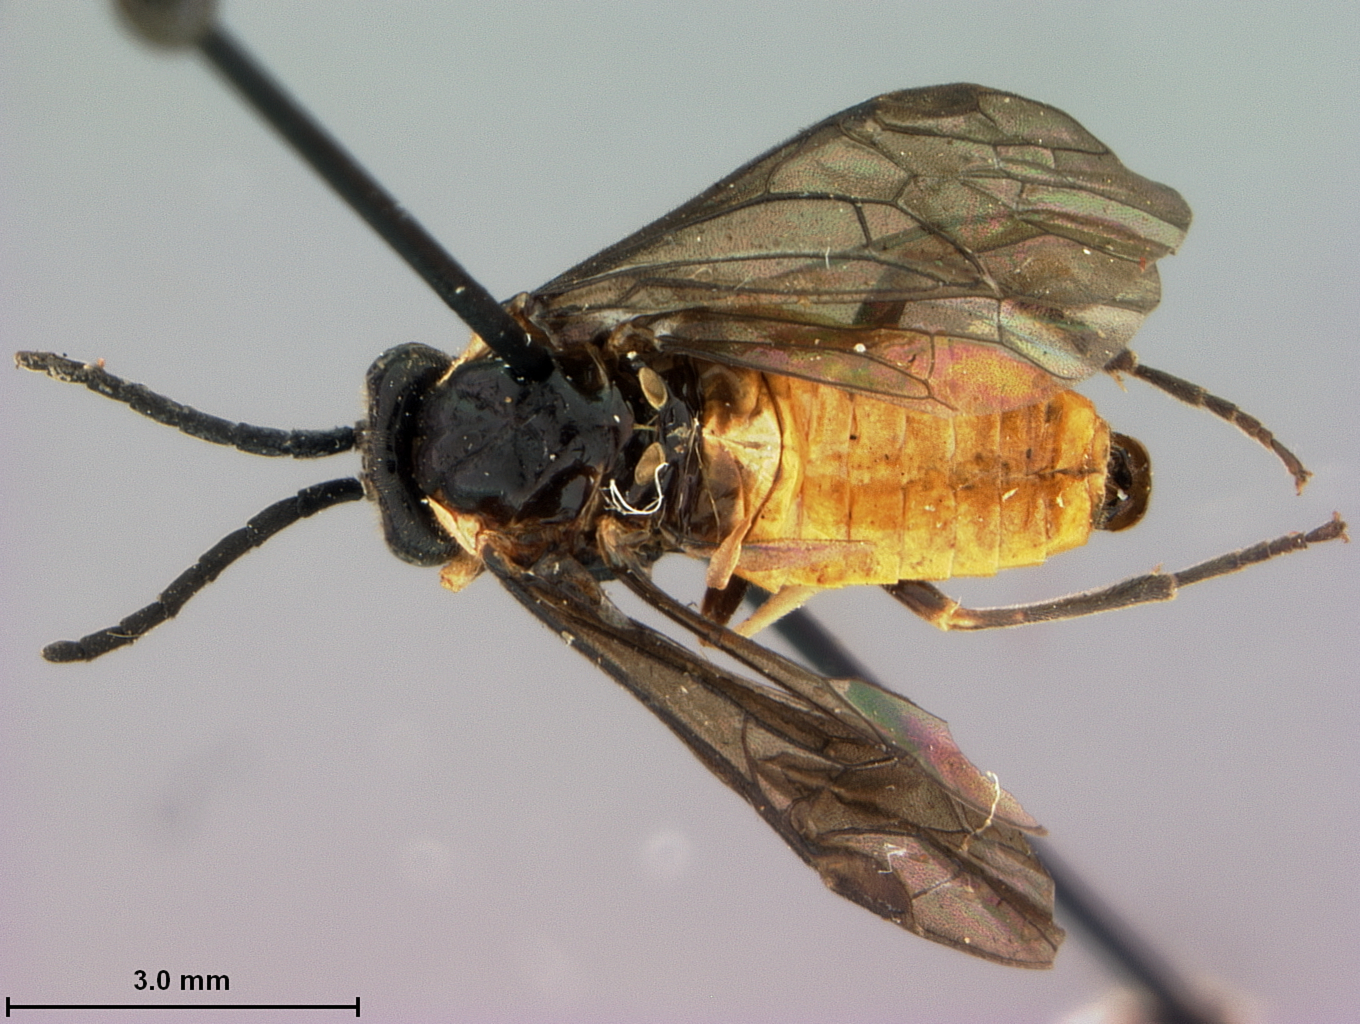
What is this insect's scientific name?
Eustromboceros rufocaudatus
